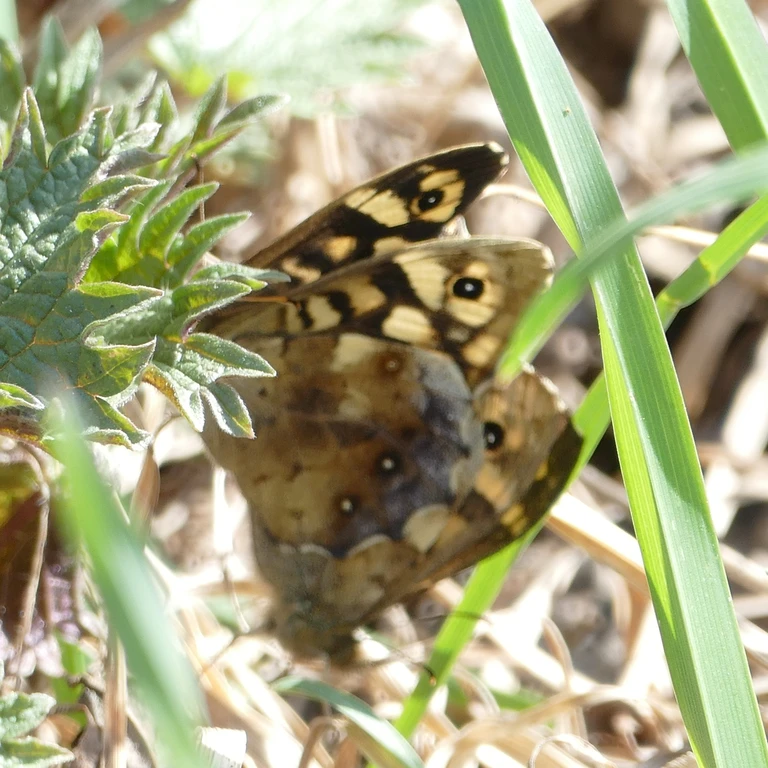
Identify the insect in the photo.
Pararge aegeria
